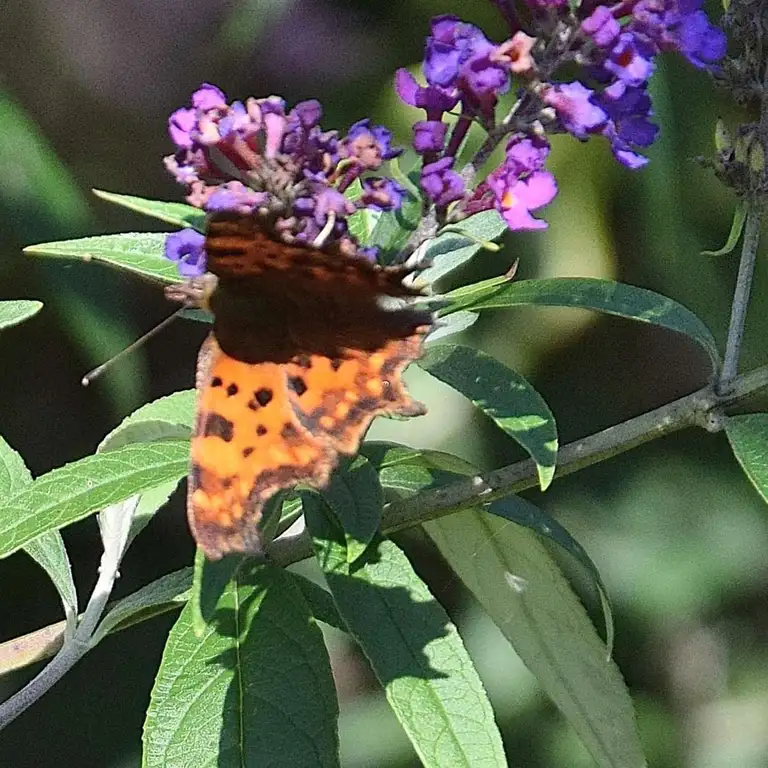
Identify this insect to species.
Polygonia c-album
